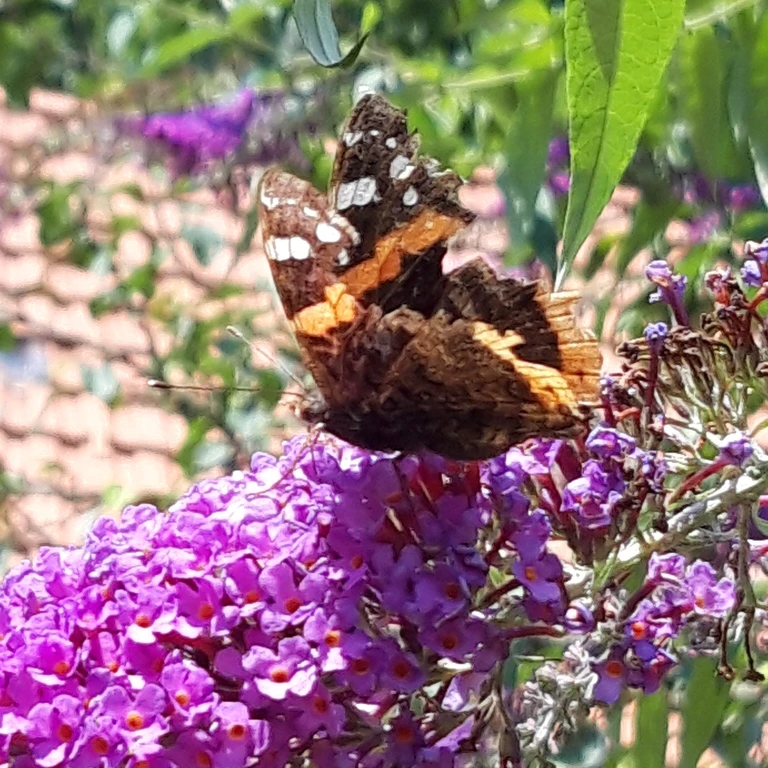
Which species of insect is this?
Vanessa atalanta
